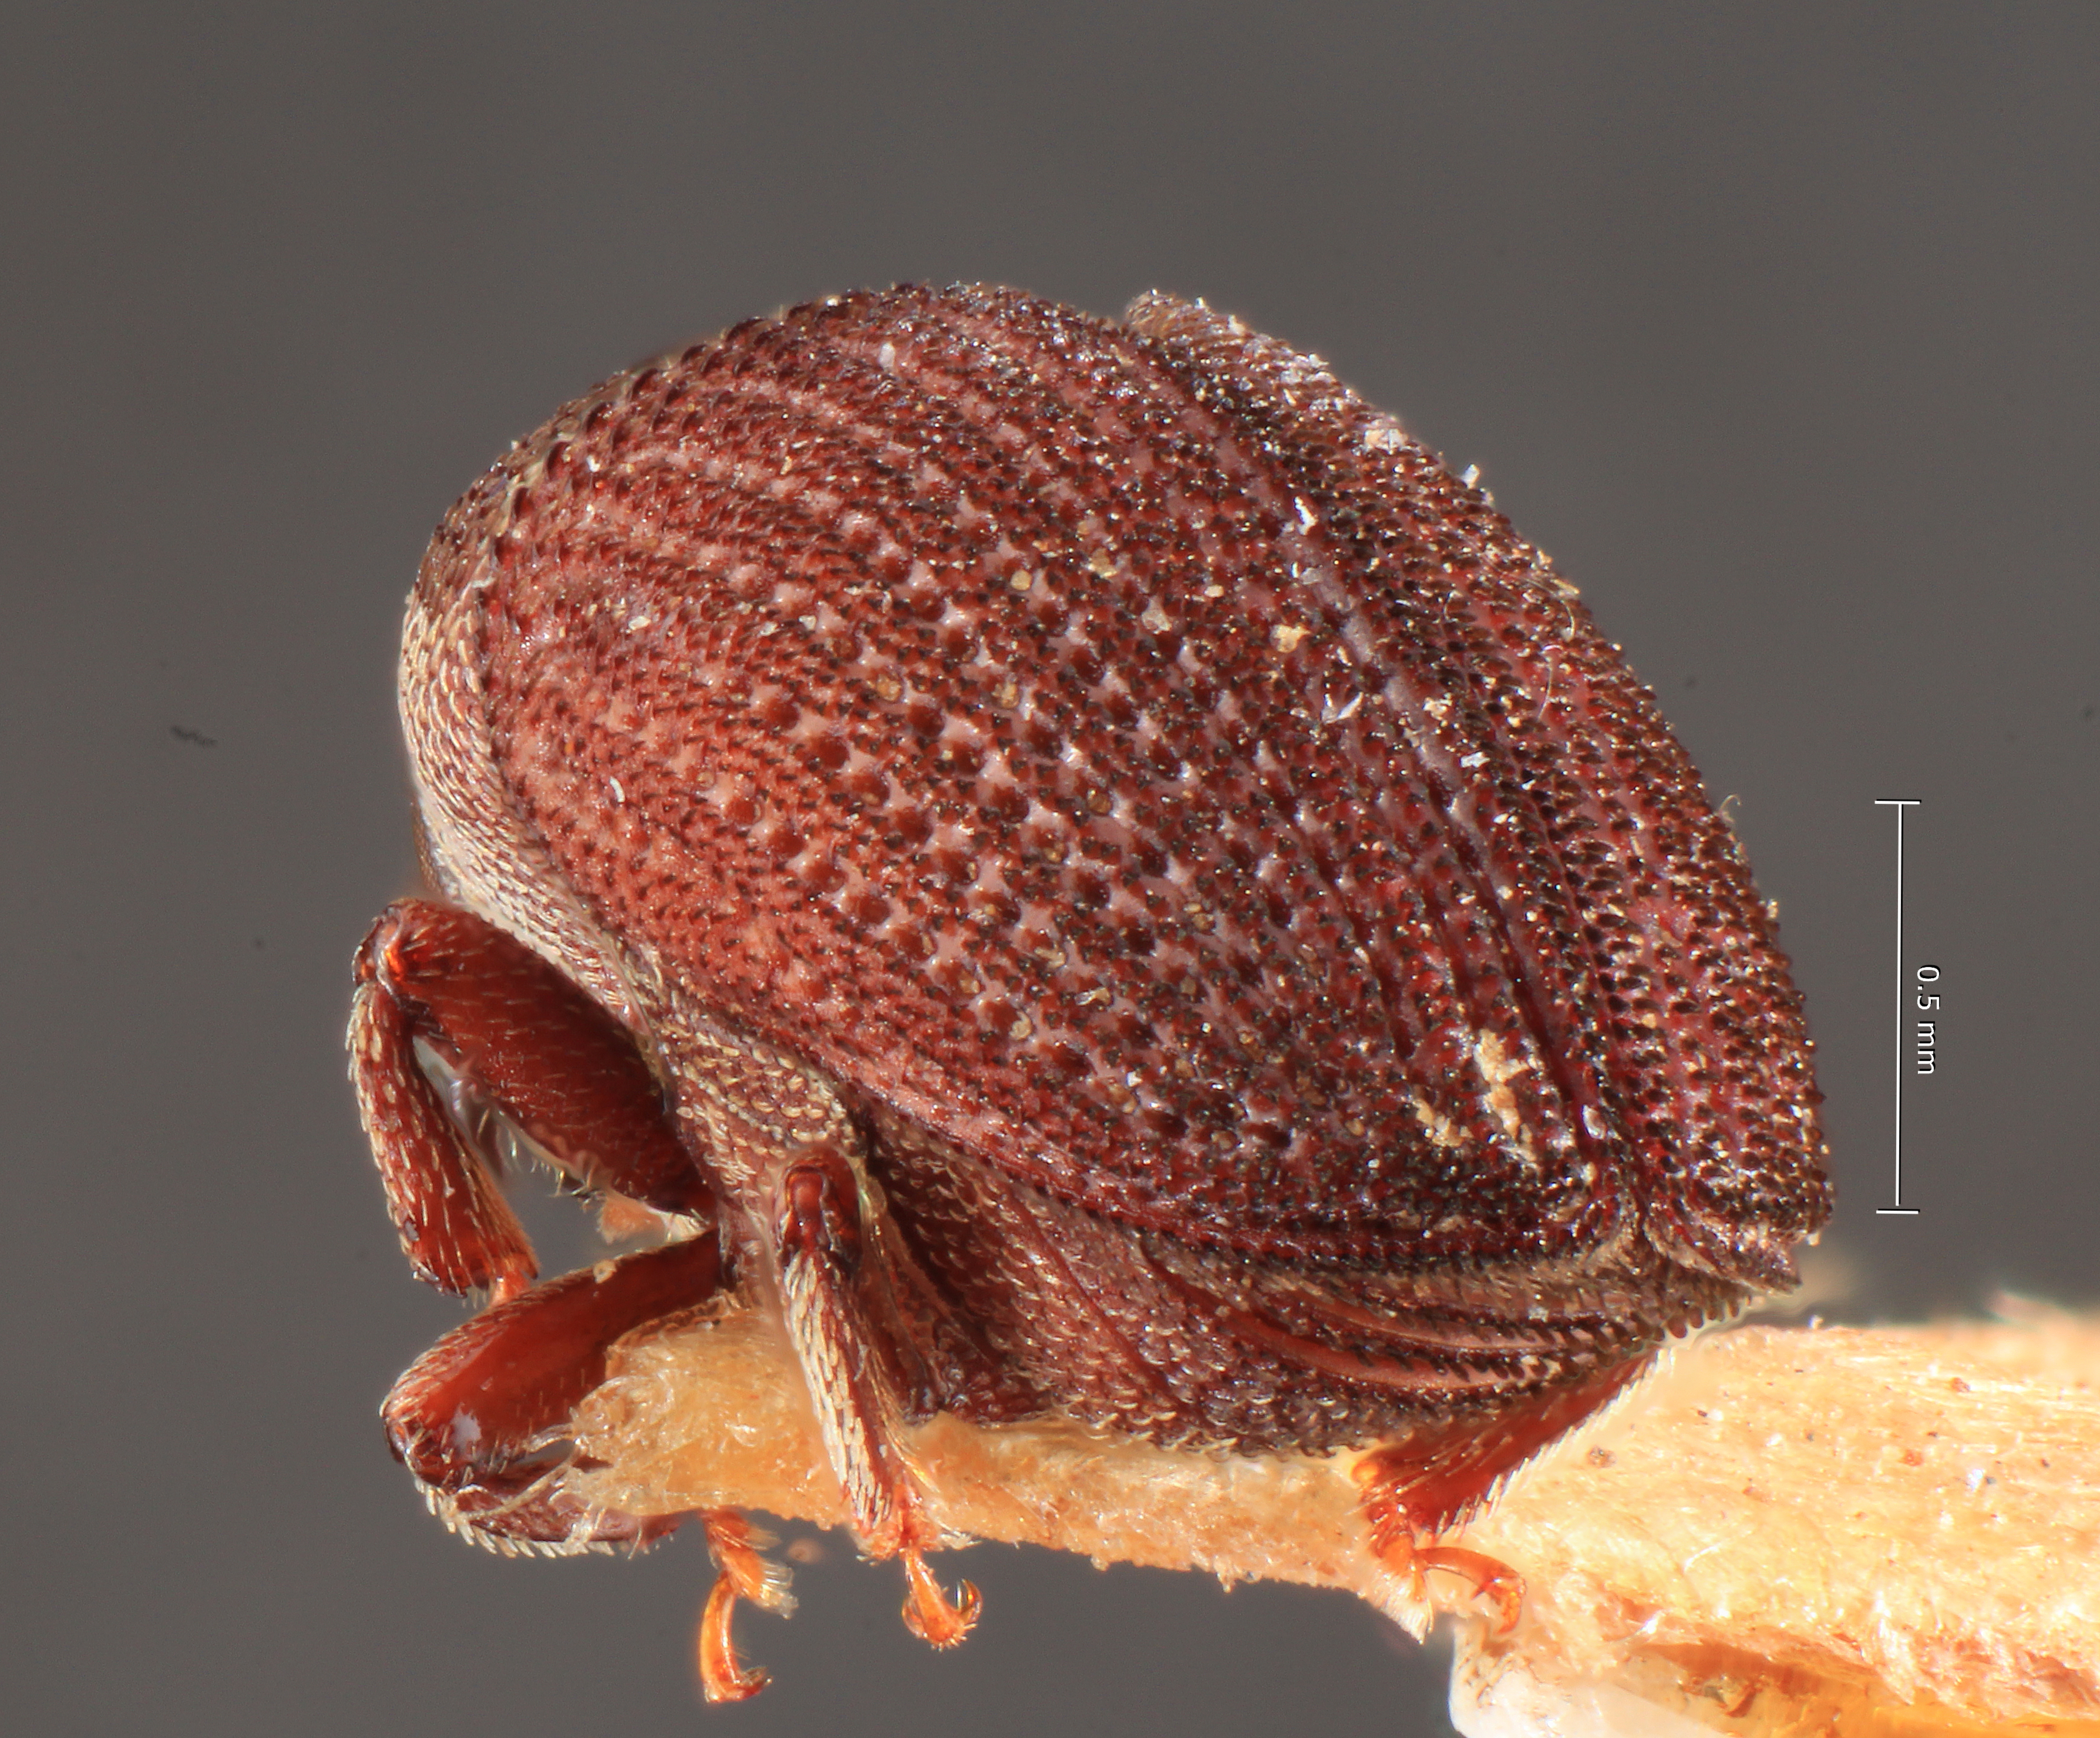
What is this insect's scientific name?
Hylesinus persimilis
